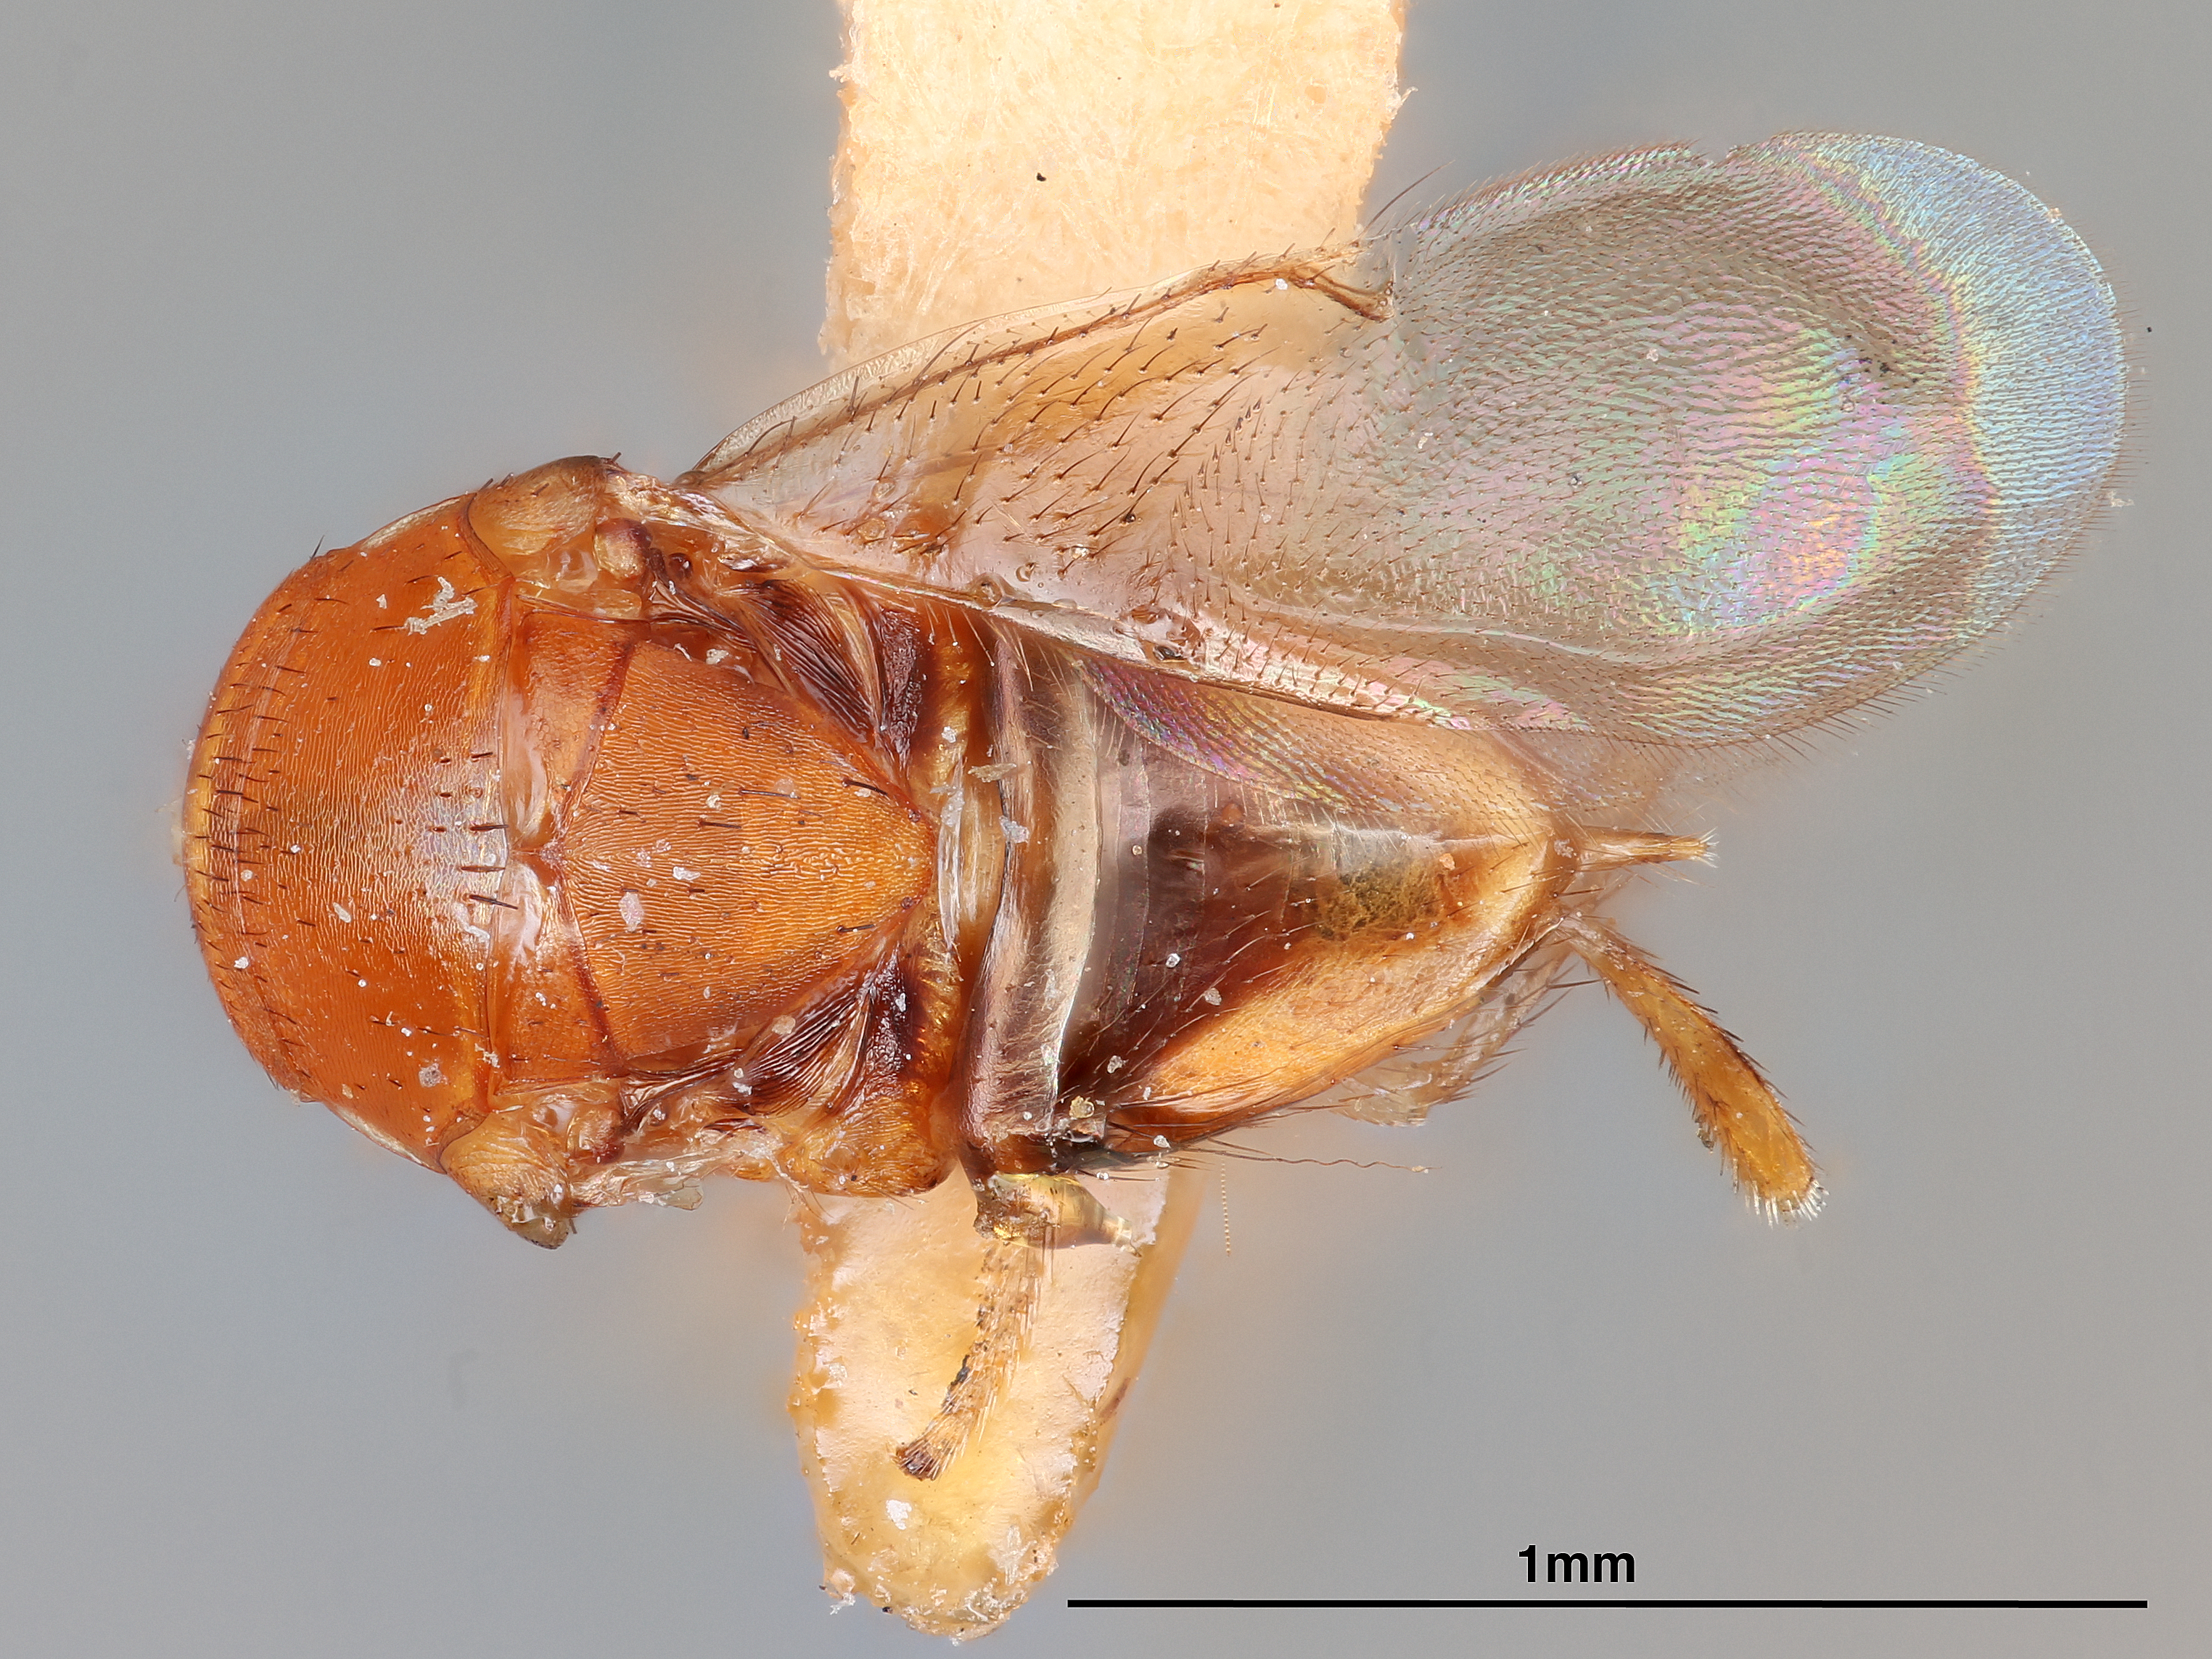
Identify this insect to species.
Anicetus chinensis
